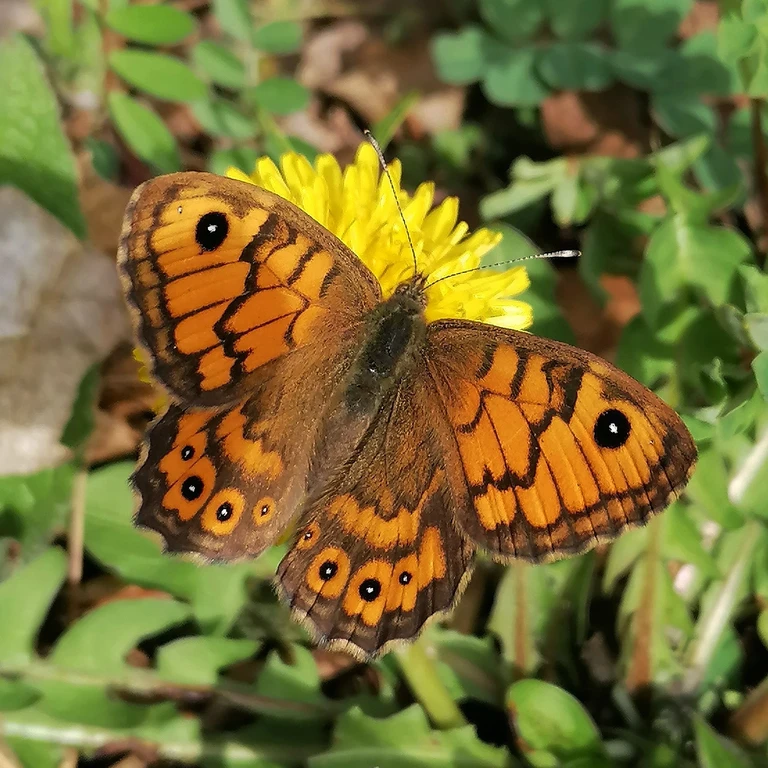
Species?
Lasiommata megera (also Pararge megera)
